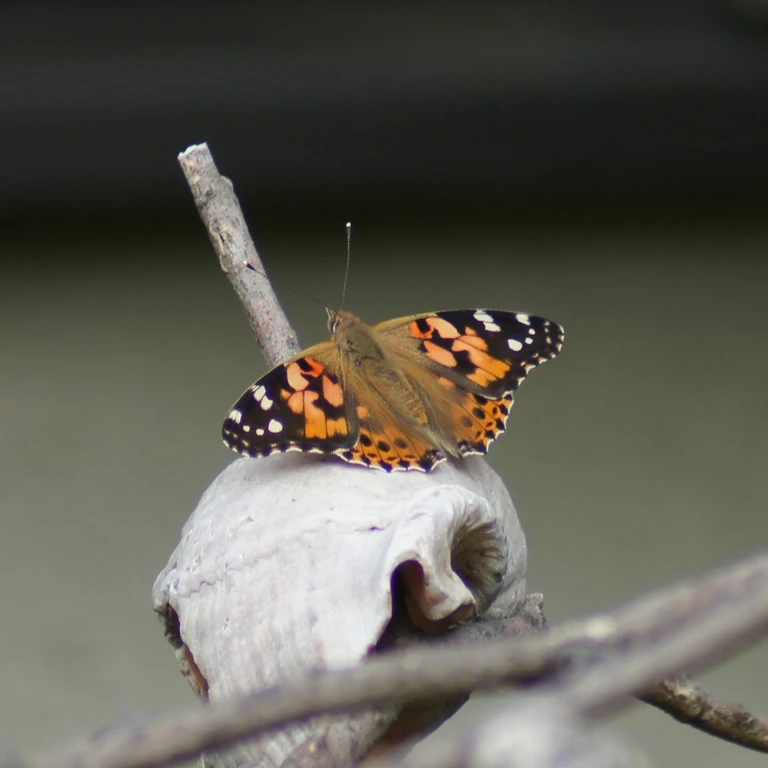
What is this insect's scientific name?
Vanessa cardui
